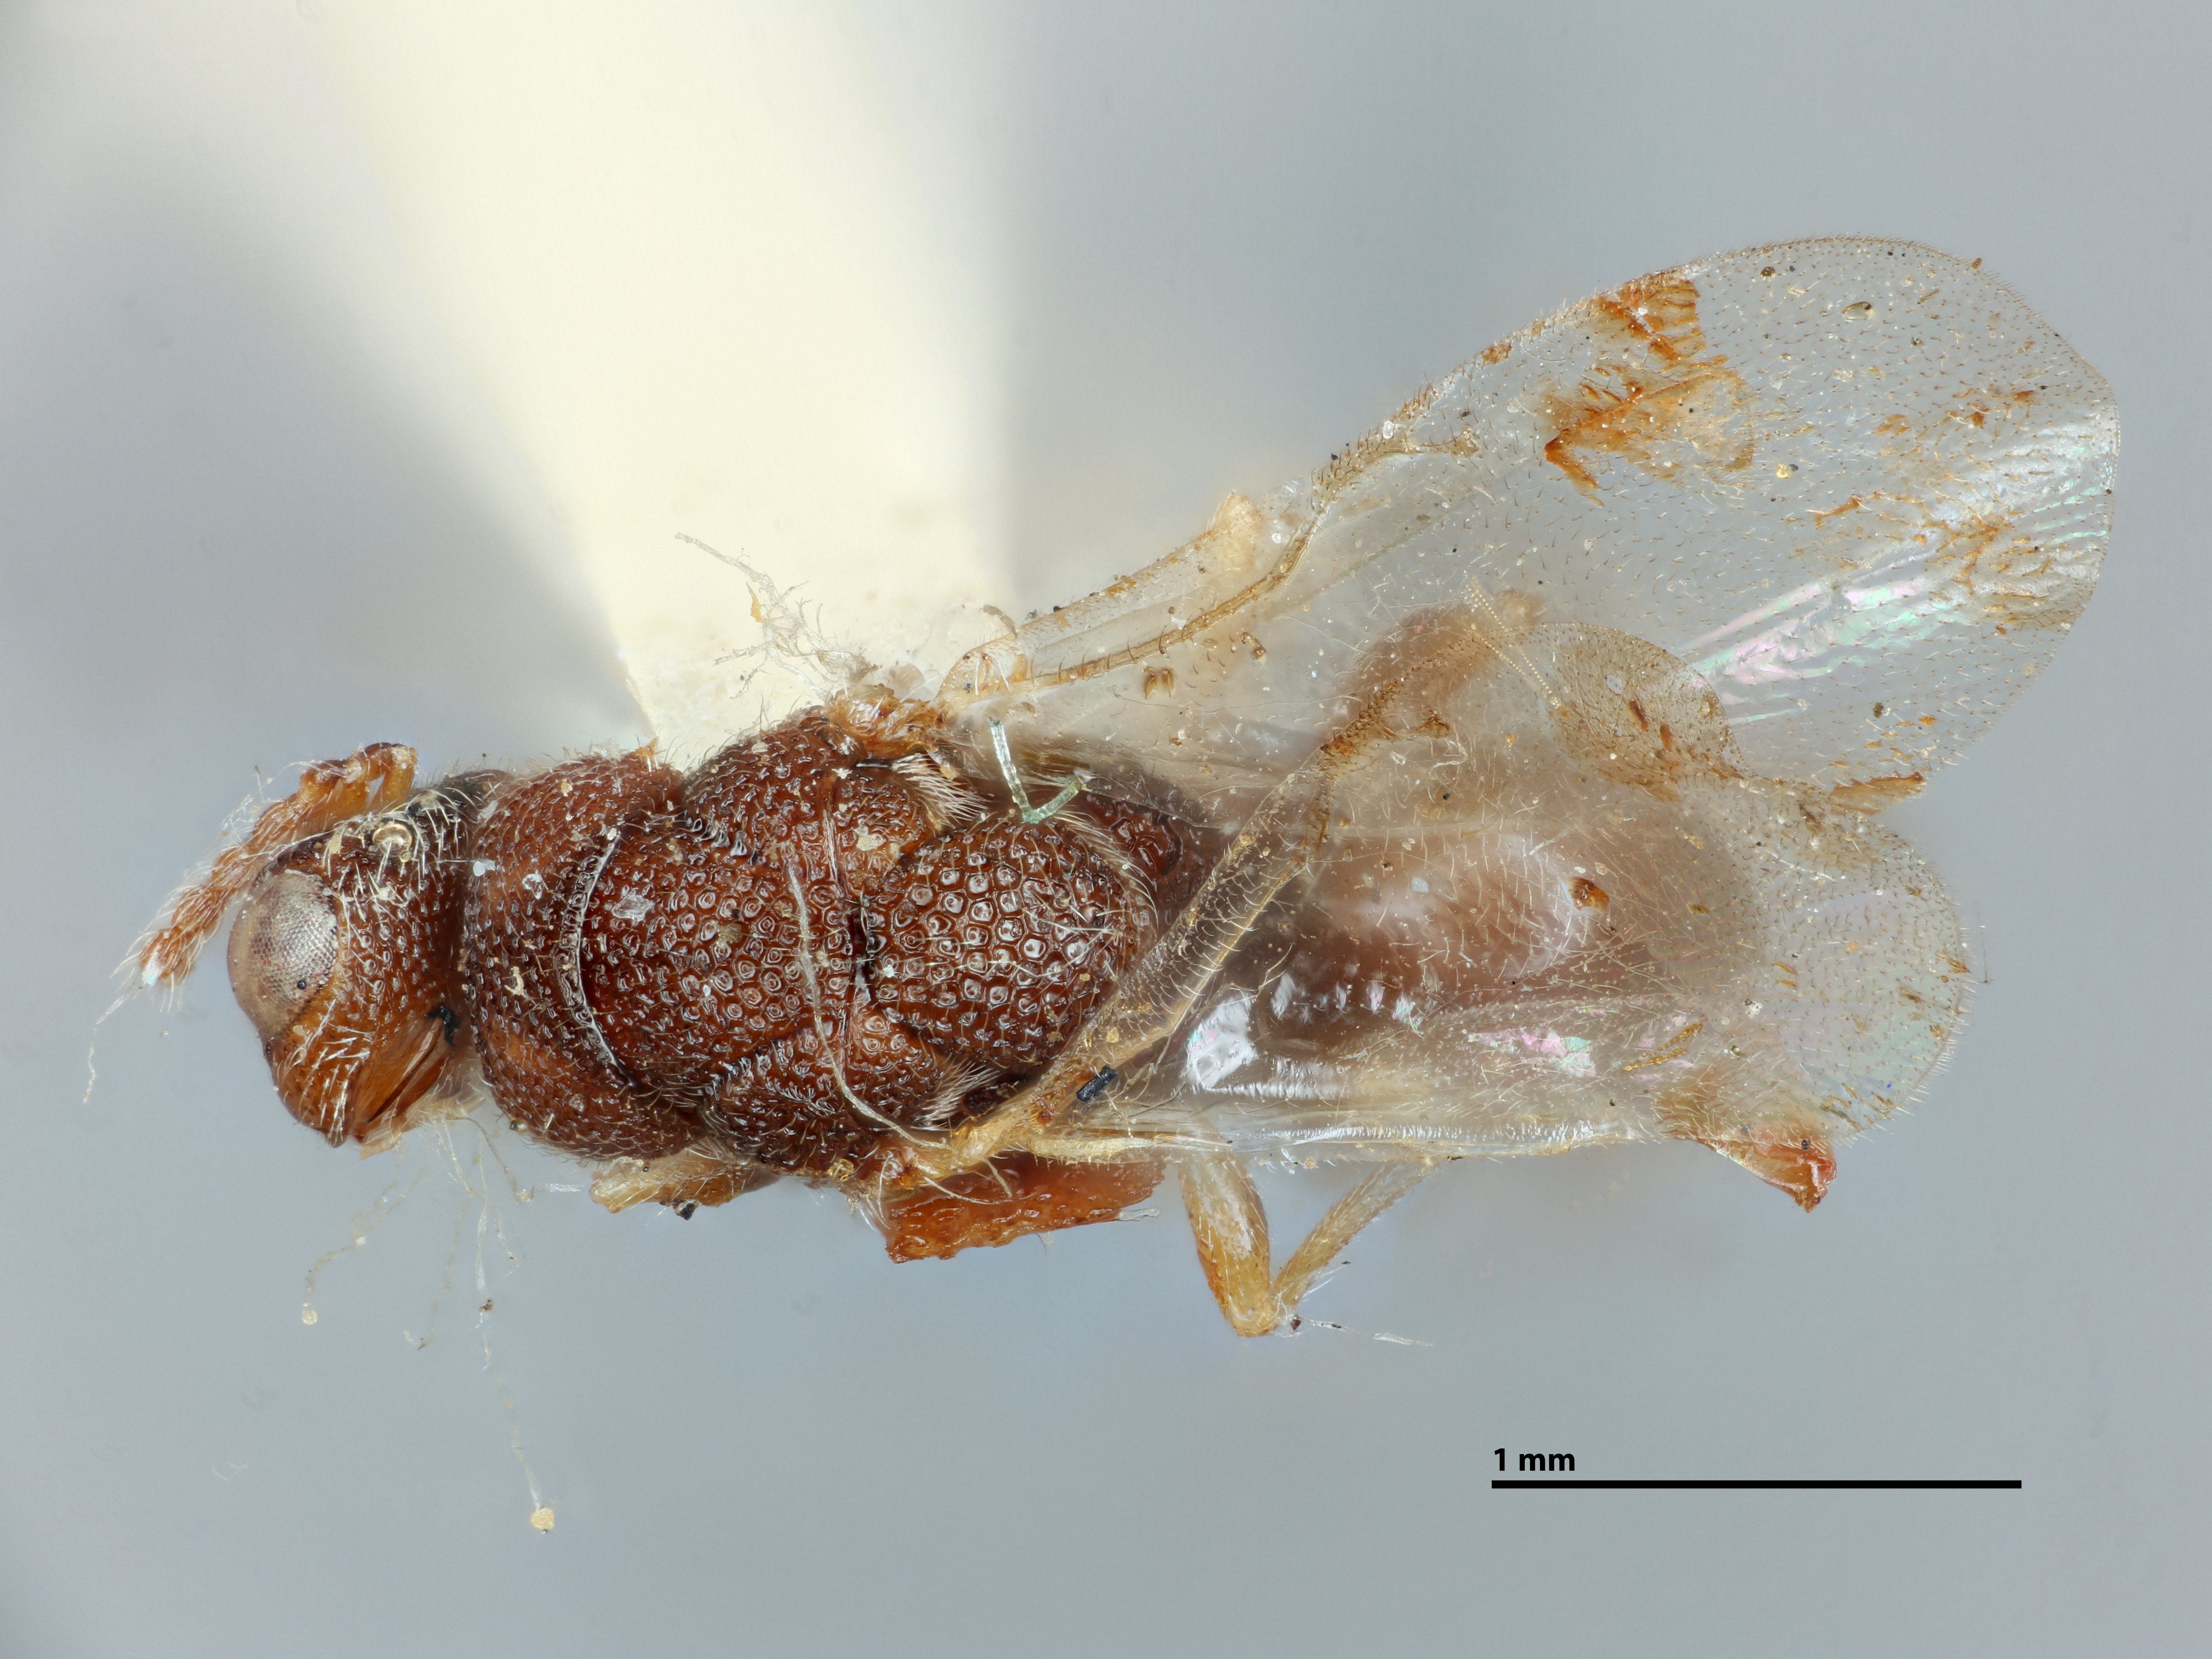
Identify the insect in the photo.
Eurytoma hakonensis
